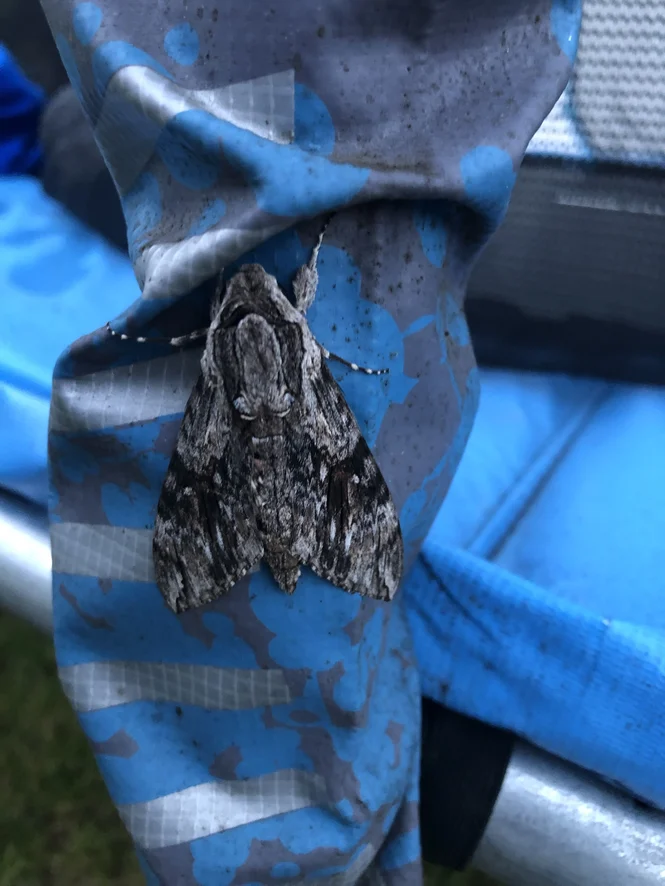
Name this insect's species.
Agrius convolvuli
